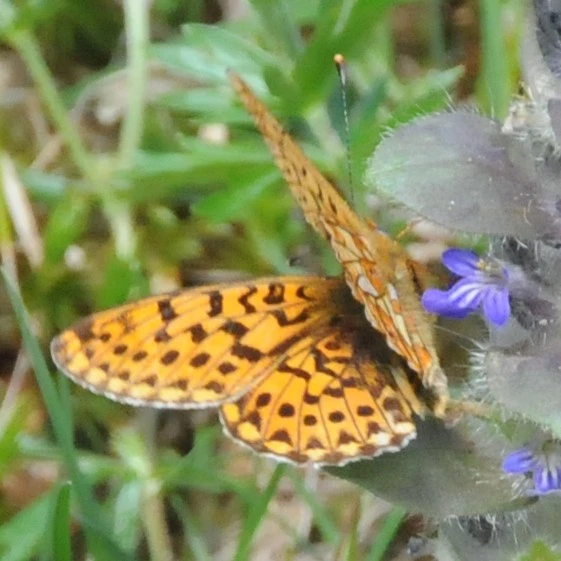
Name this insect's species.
Boloria euphrosyne (also Clossiana euphrosyne)
